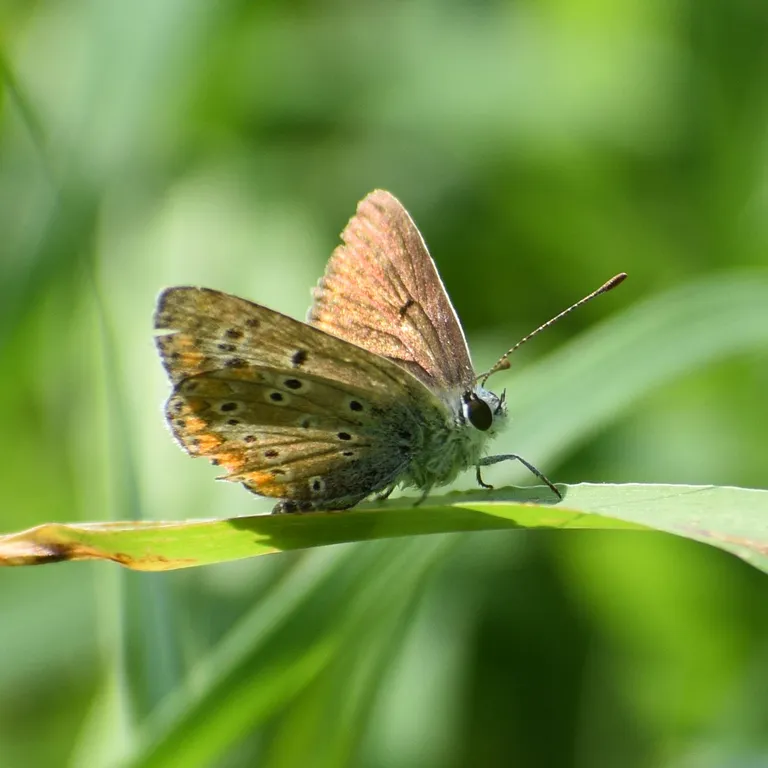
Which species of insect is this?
Aricia agestis/artaxerxes
